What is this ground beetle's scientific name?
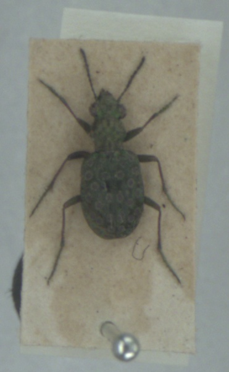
Elaphrus riparius
